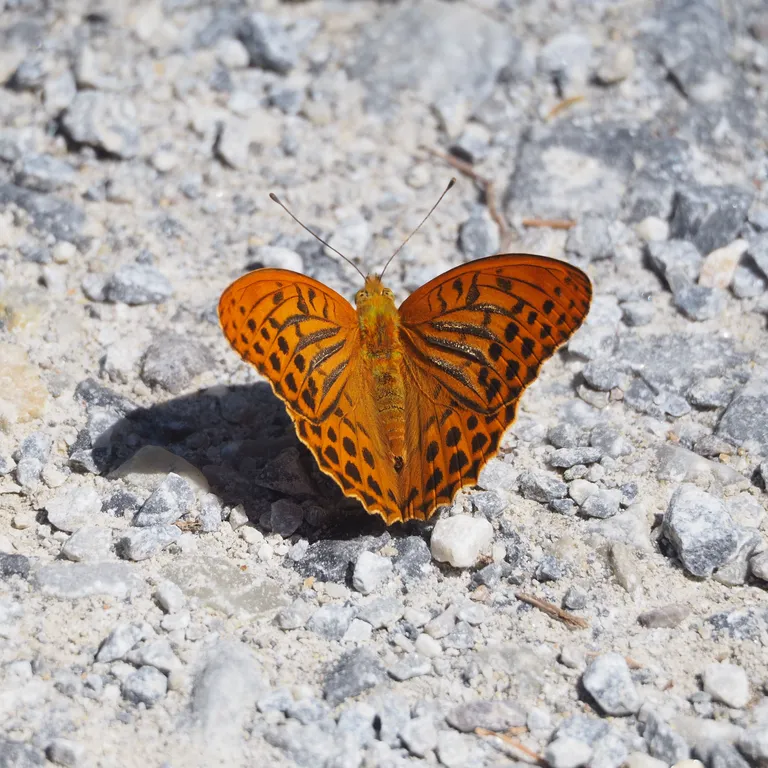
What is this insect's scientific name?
Argynnis paphia
